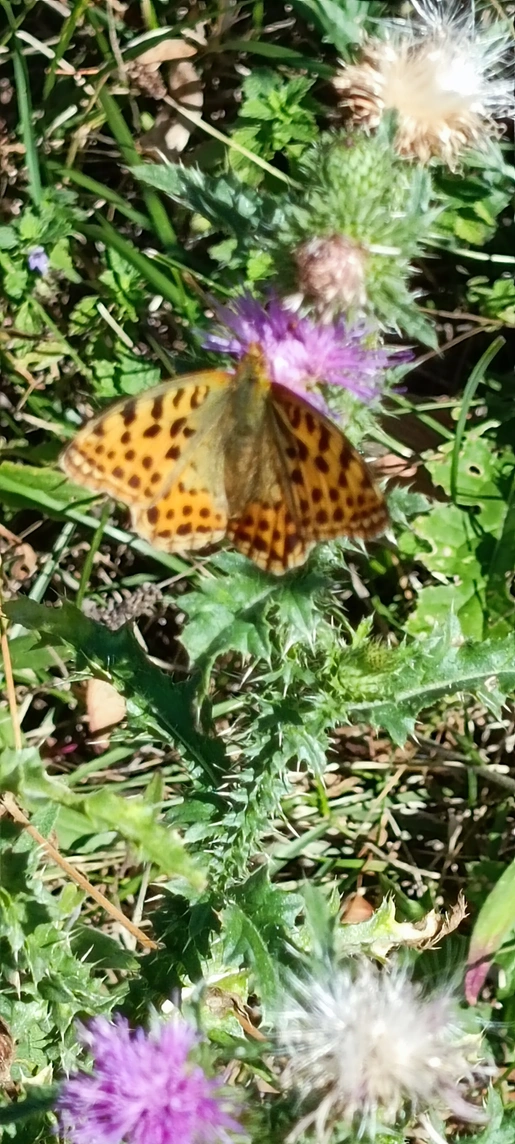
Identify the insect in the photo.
Issoria lathonia
